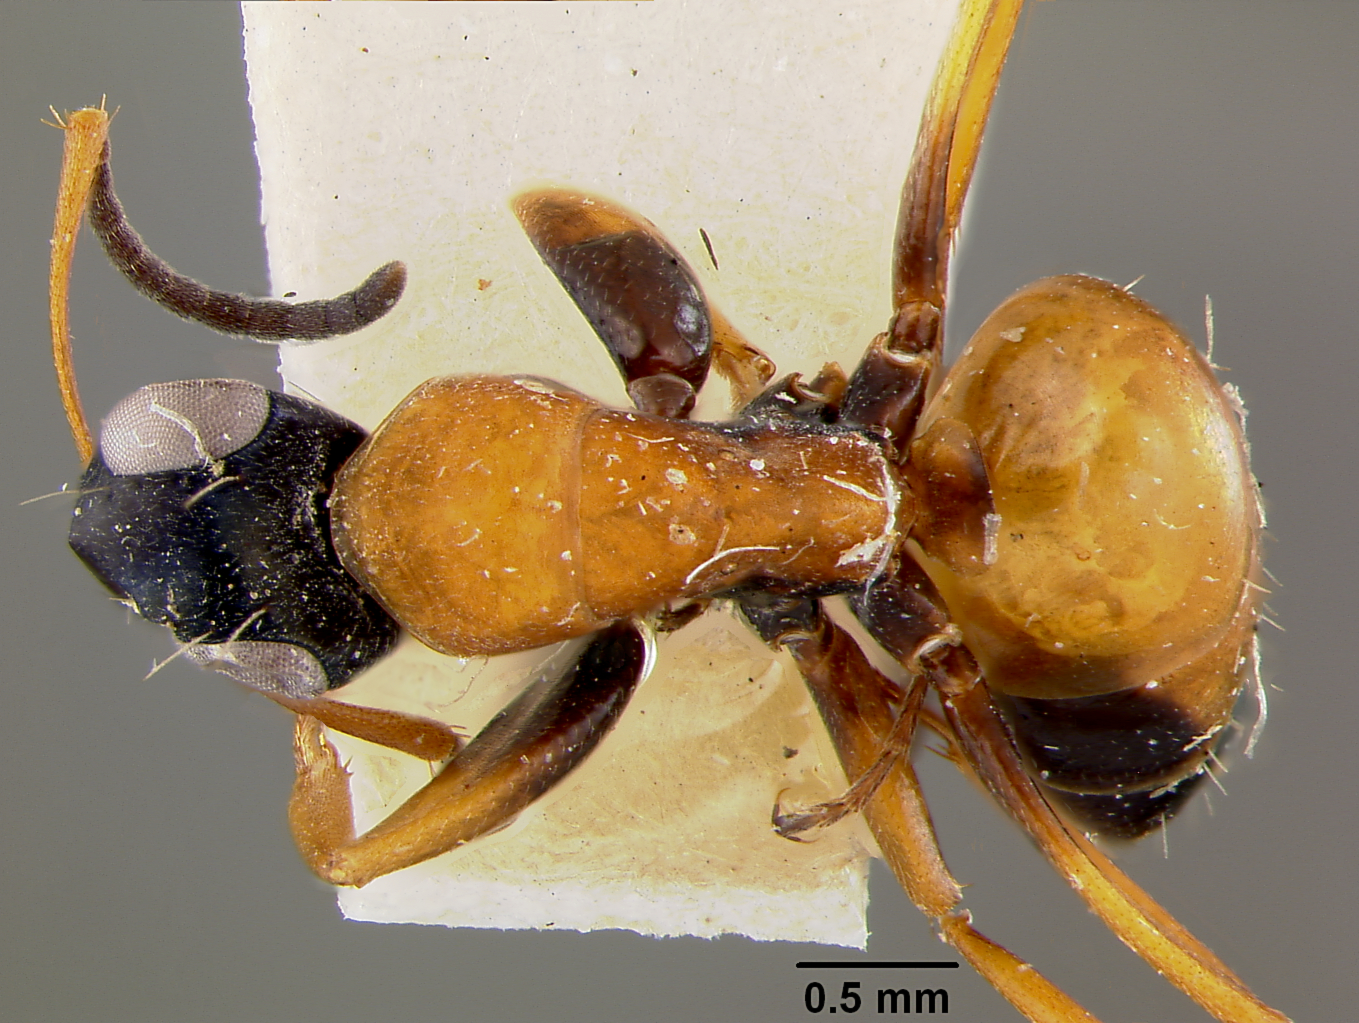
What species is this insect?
Opisthopsis pictus
